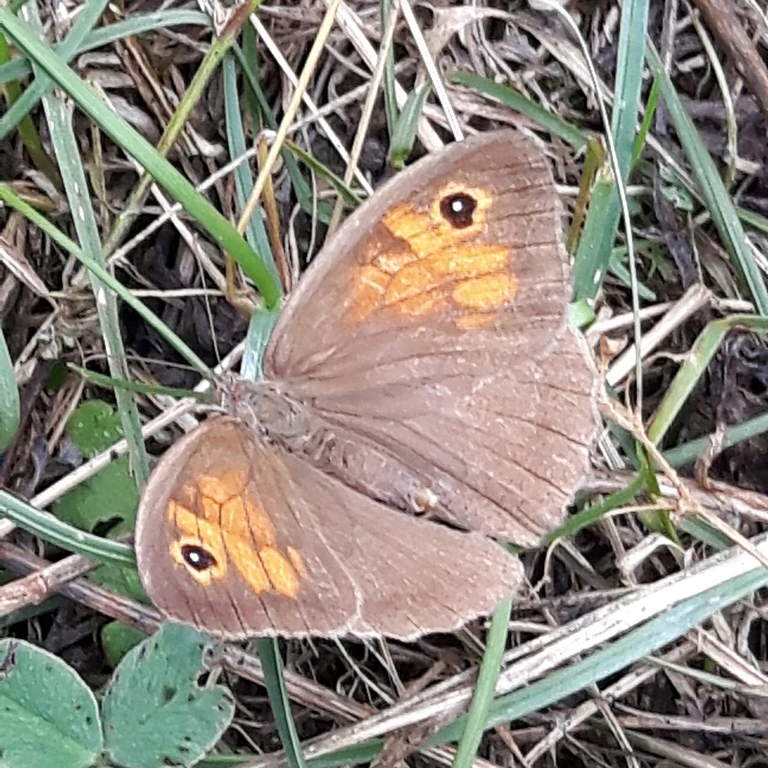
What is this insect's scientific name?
Maniola jurtina
